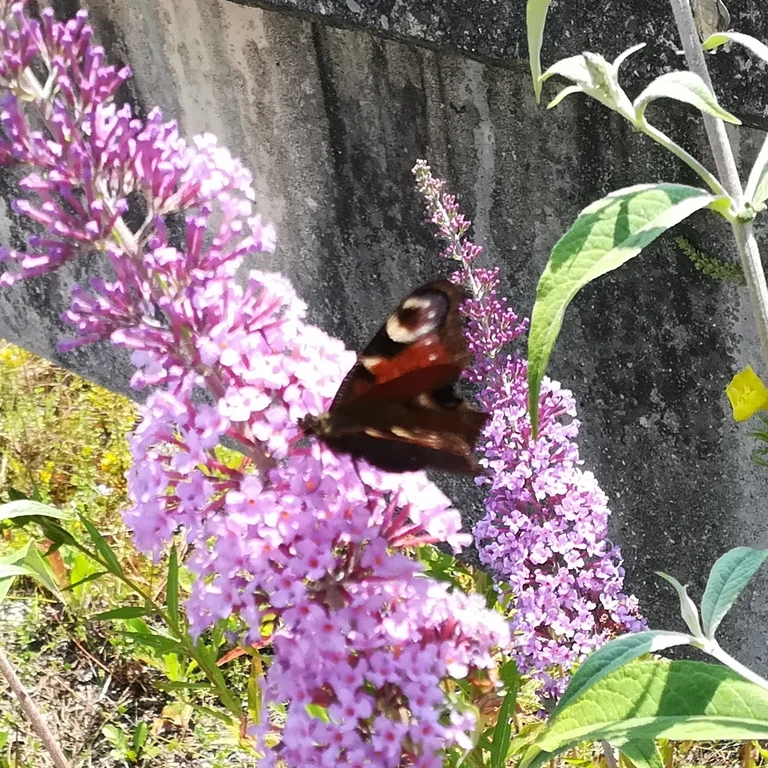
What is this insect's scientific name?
Aglais io
